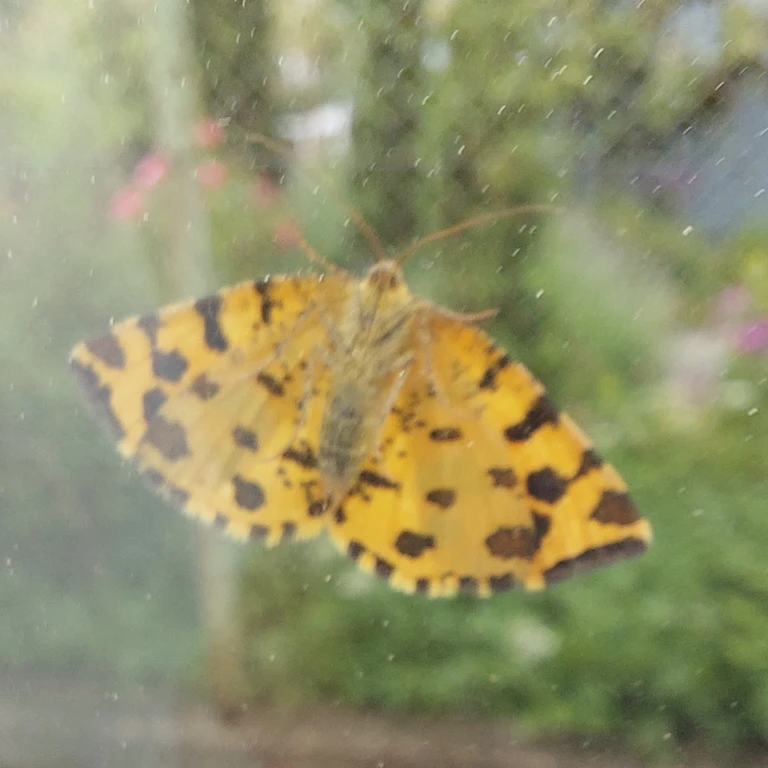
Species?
Pseudopanthera macularia
